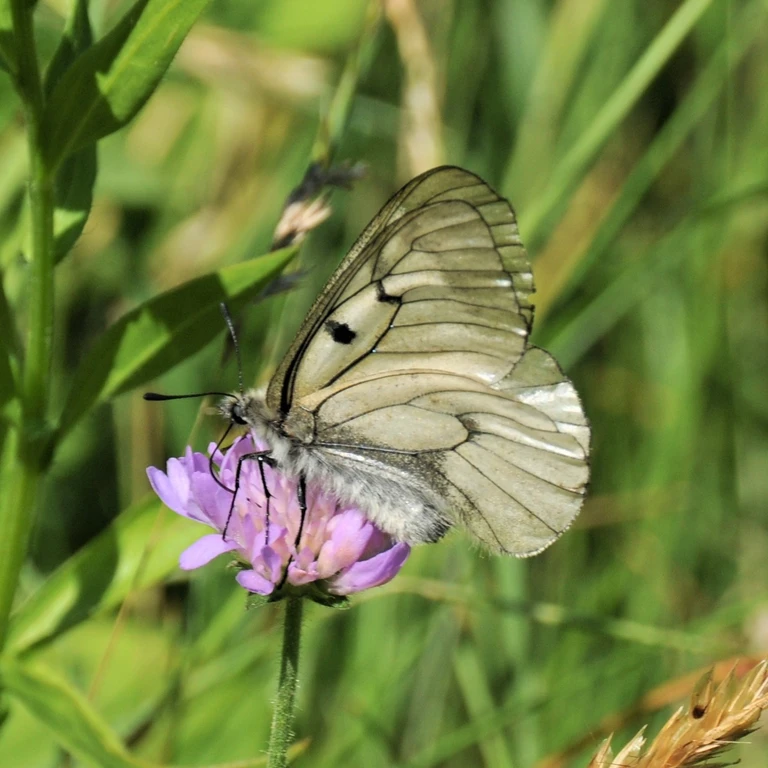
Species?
Parnassius mnemosyne
